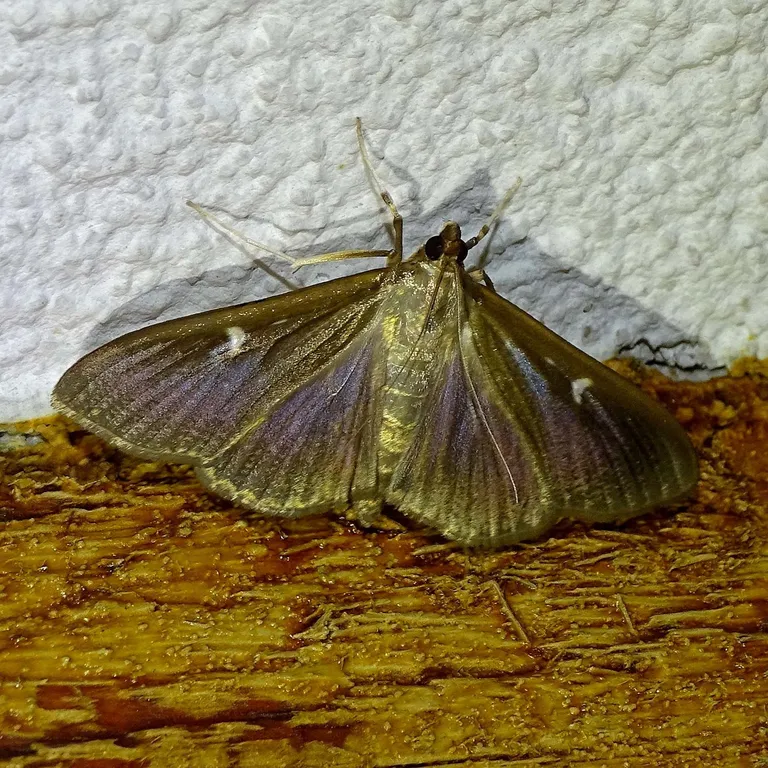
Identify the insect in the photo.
Cydalima perspectalis
